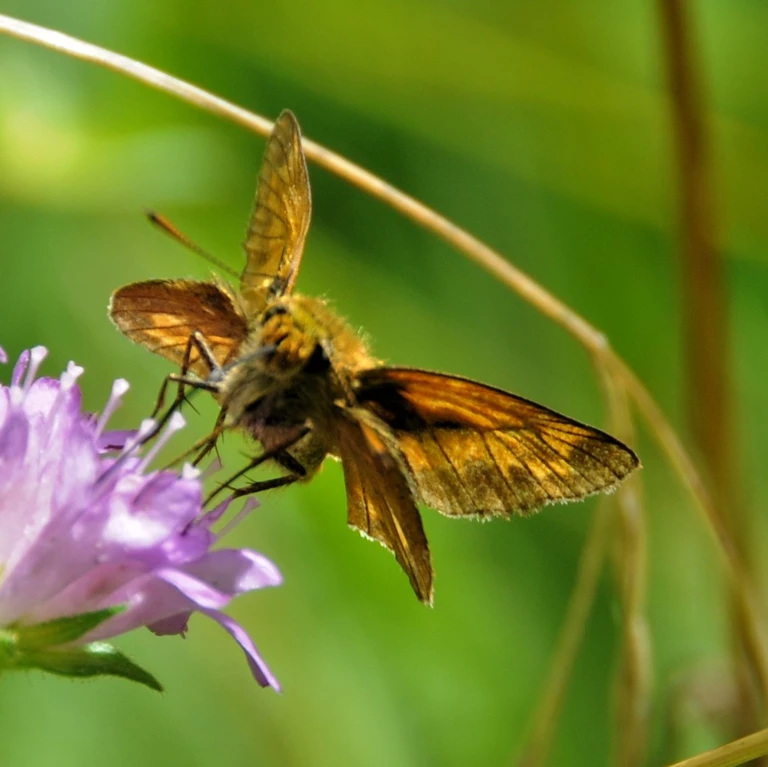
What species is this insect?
Ochlodes sylvanus (also Ochlodes venata)
